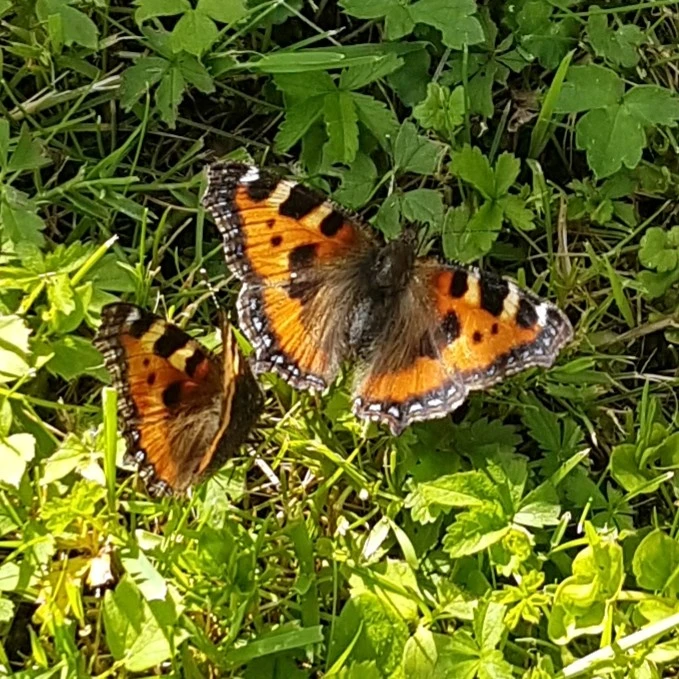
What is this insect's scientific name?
Aglais urticae
